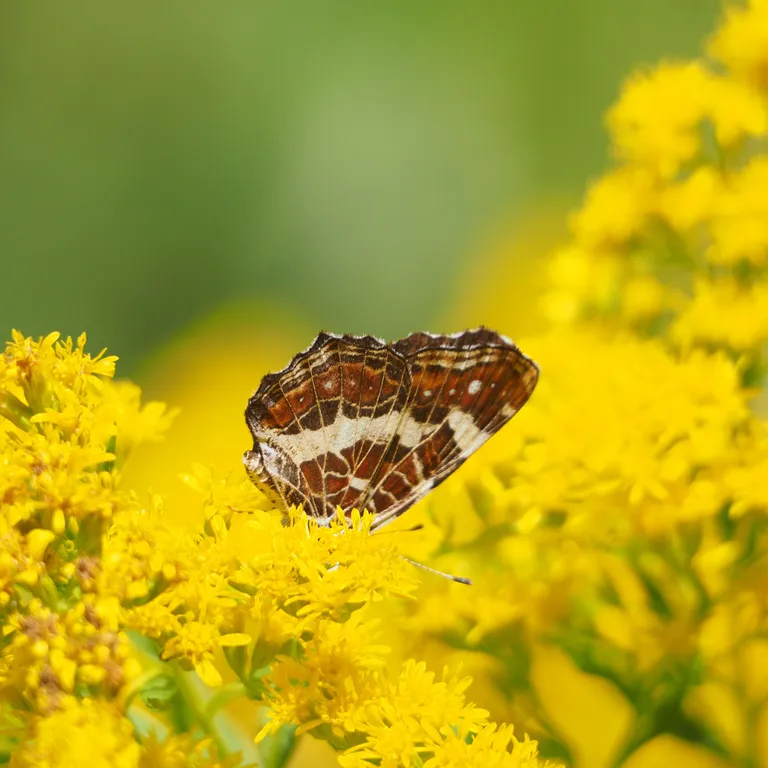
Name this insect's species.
Araschnia levana
